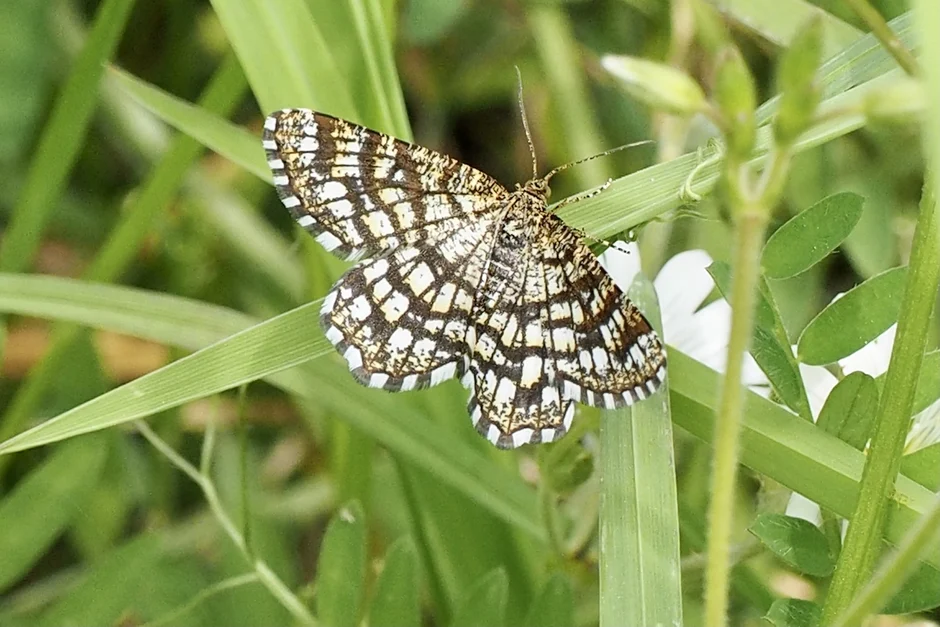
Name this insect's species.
Chiasmia clathrata
